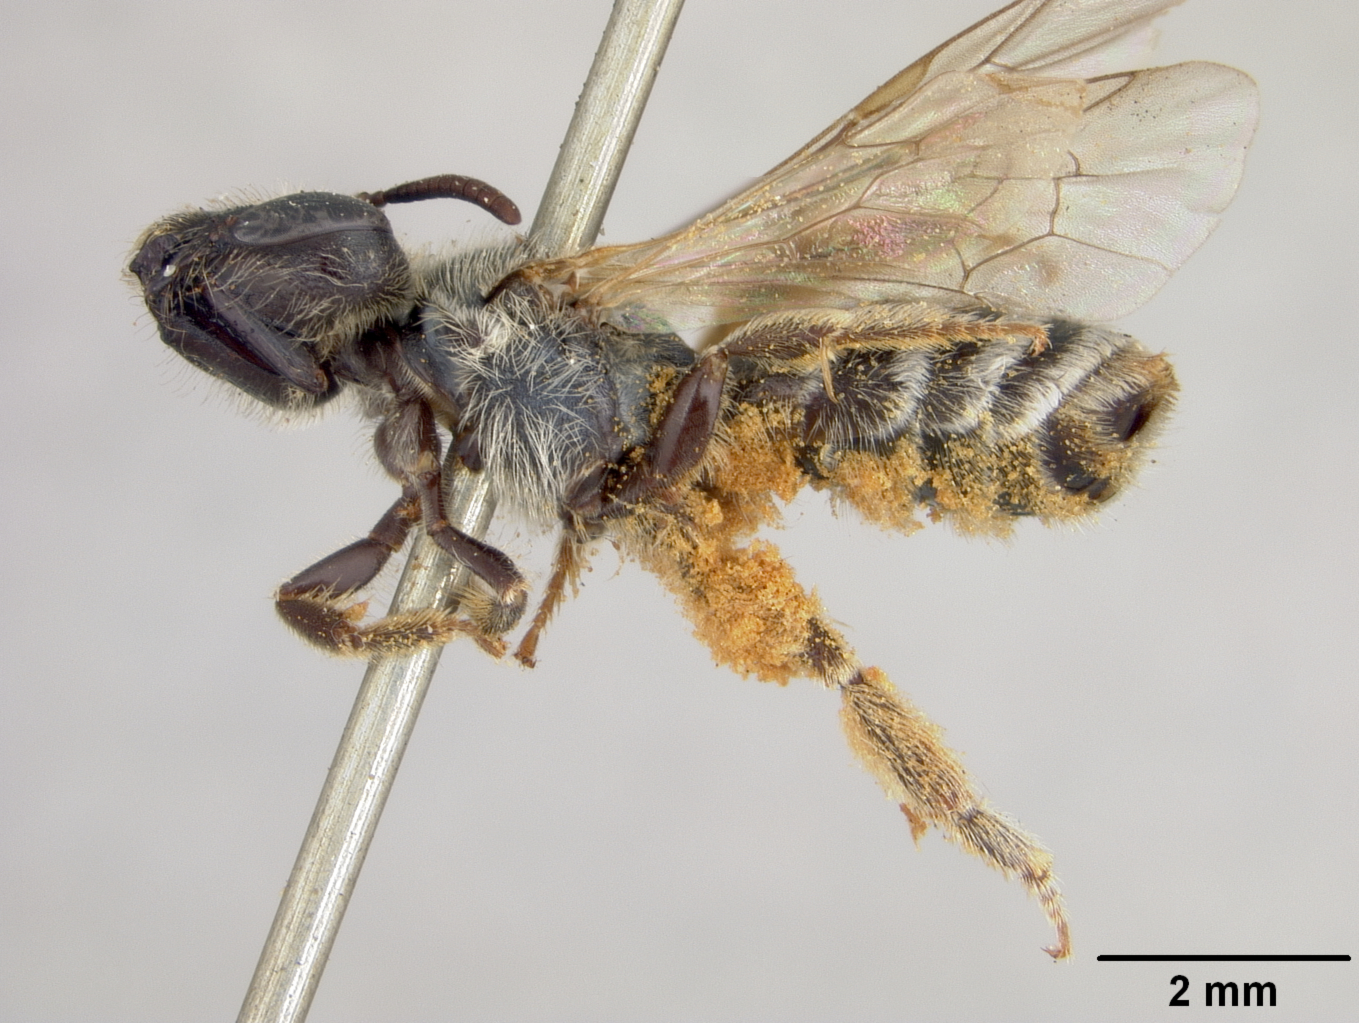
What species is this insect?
Halictus virgatellus
